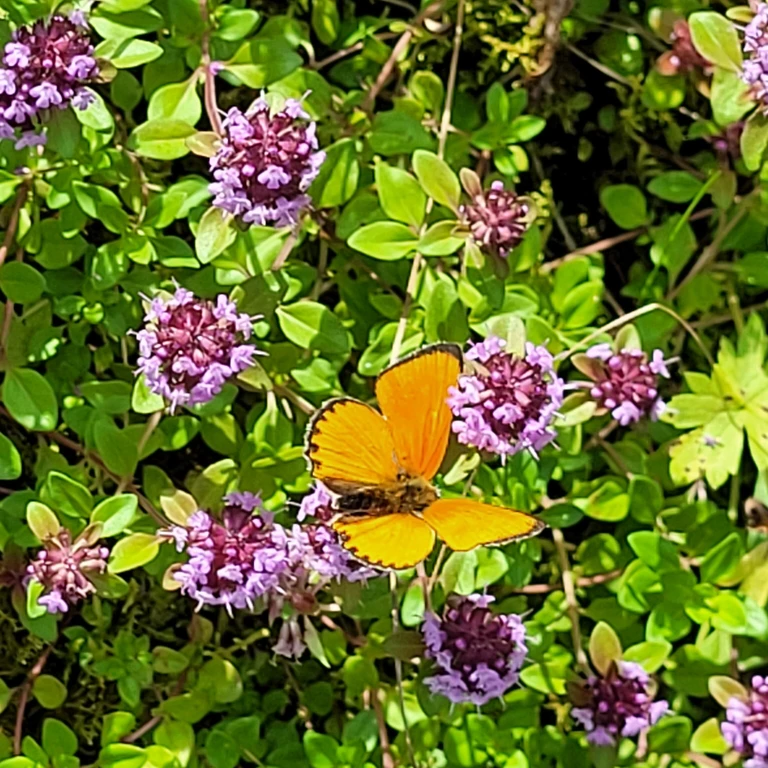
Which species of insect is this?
Lycaena virgaureae
